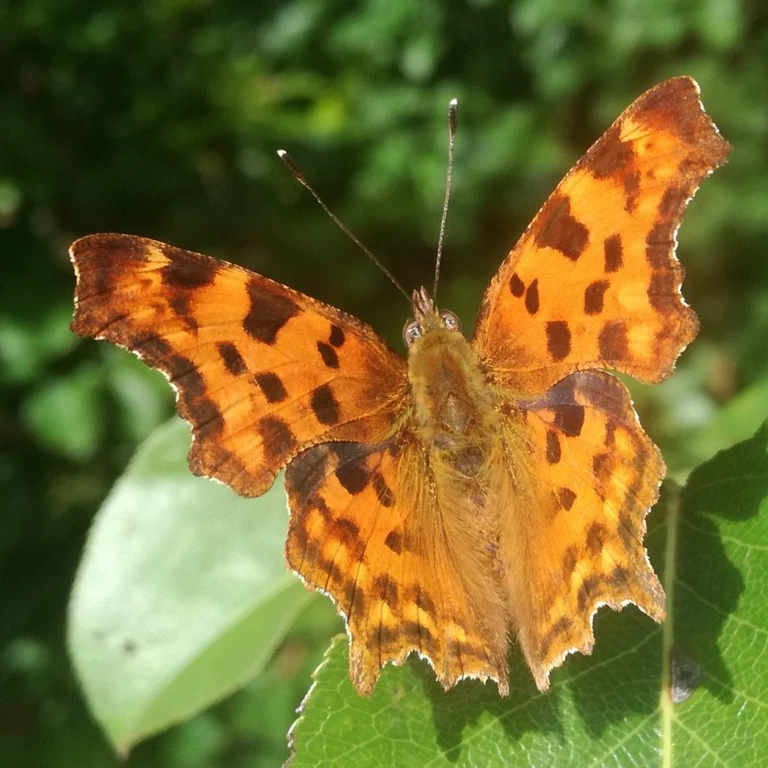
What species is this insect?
Polygonia c-album
